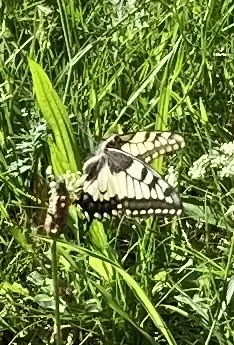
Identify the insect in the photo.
Papilio machaon
